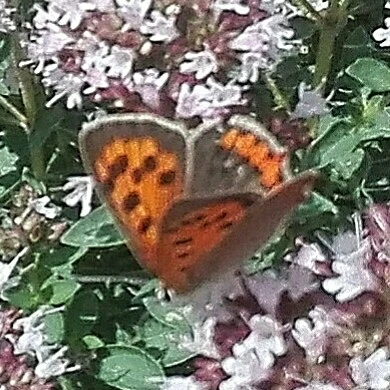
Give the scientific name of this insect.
Lycaena phlaeas
